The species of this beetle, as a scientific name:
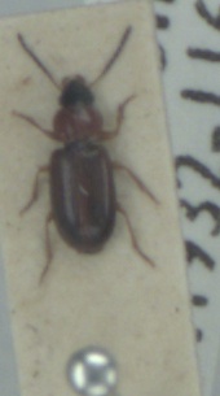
Acupalpus flavicollis
